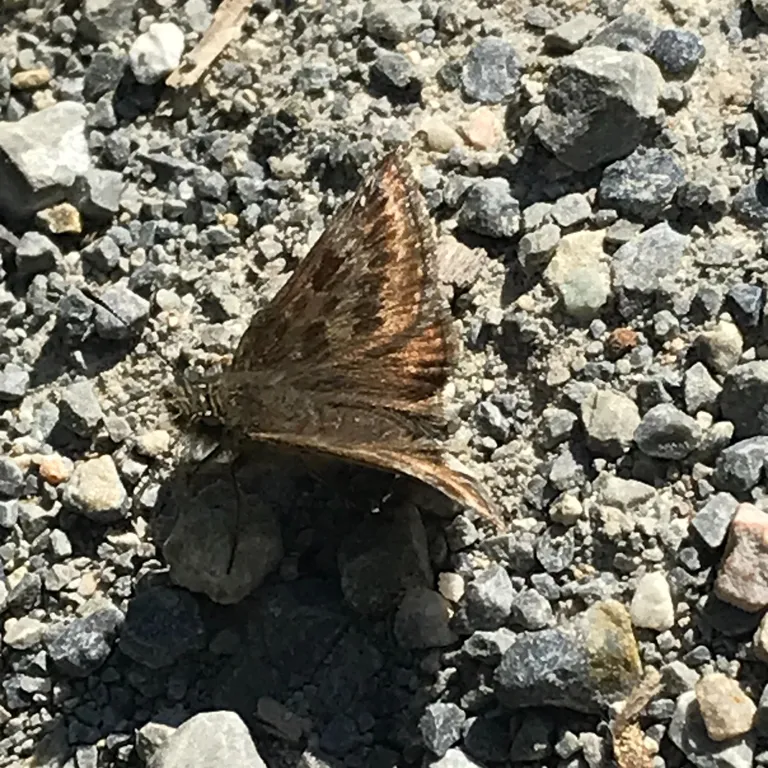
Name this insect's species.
Erynnis tages
